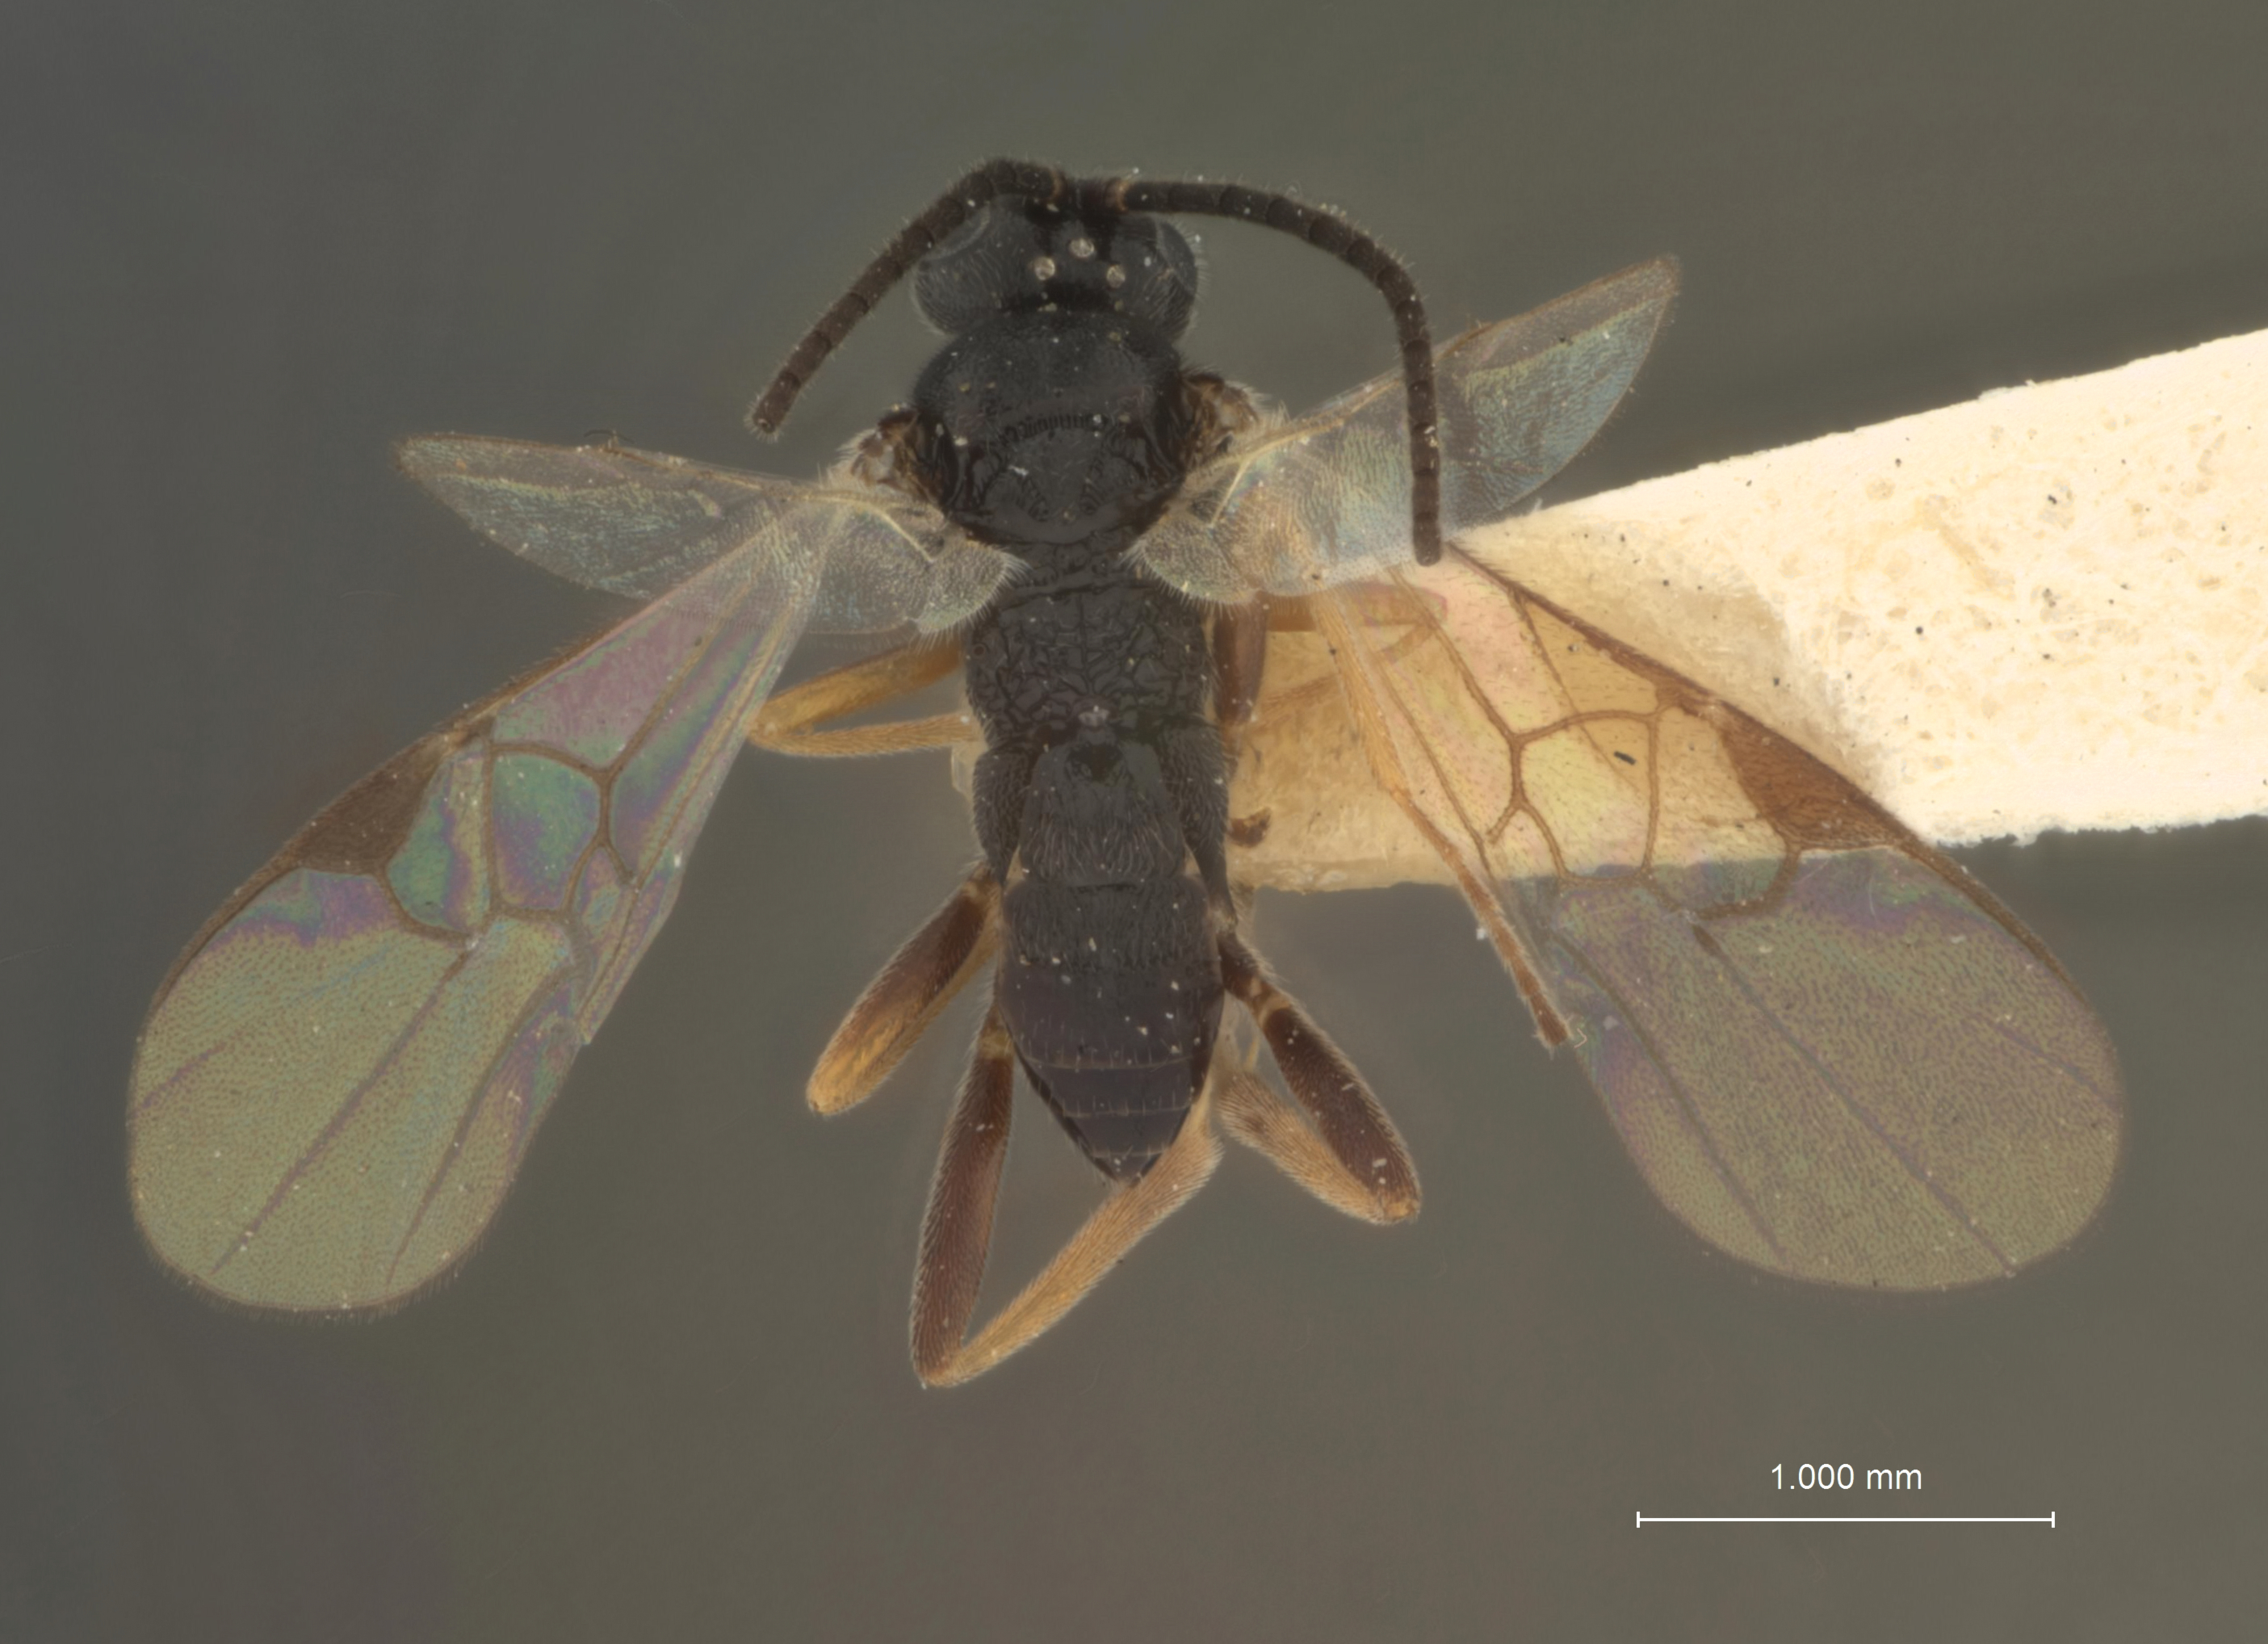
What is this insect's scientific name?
Apanteles hyslopi
